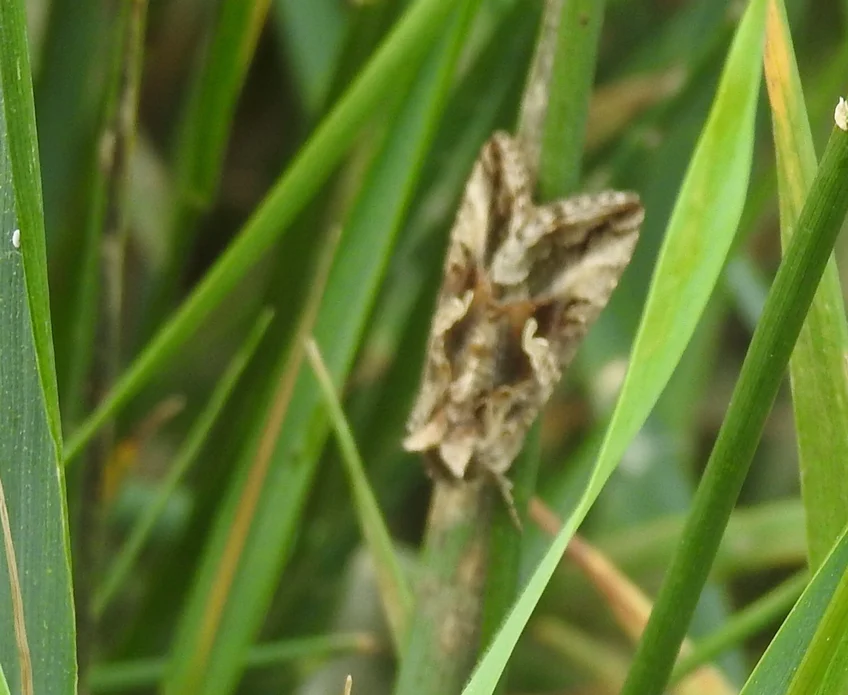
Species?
Autographa gamma
